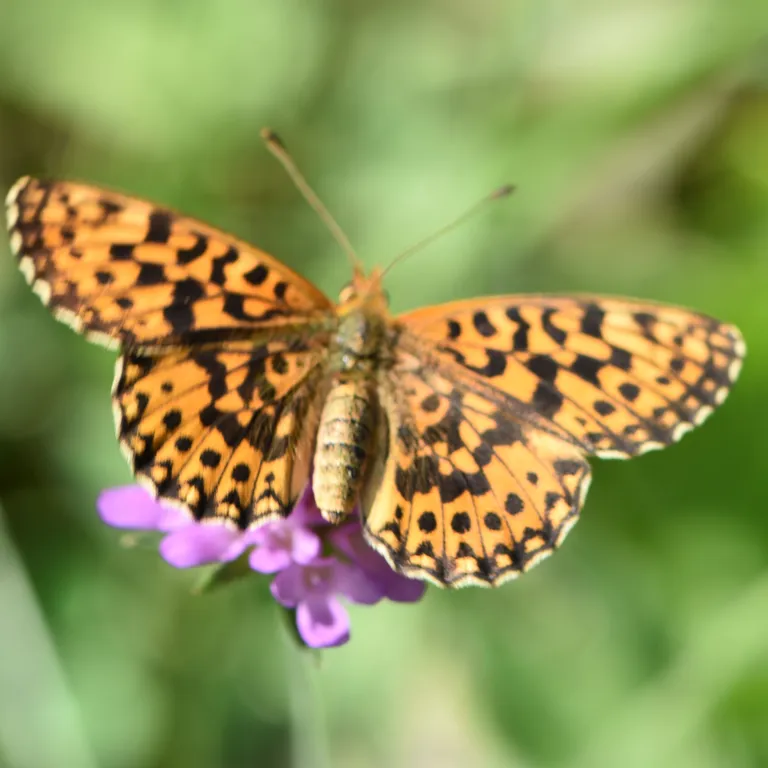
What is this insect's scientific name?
Boloria dia
